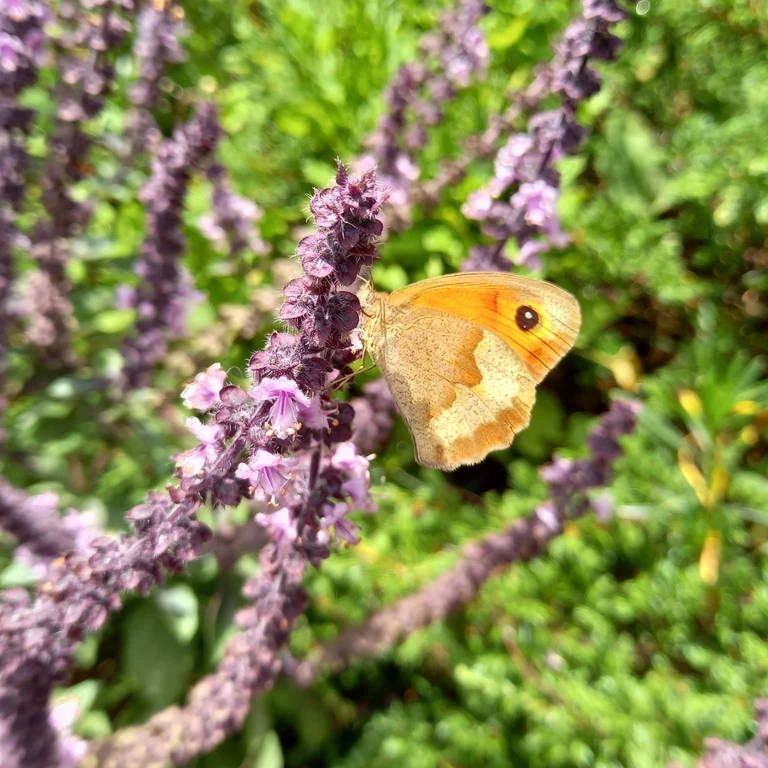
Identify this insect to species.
Maniola jurtina
